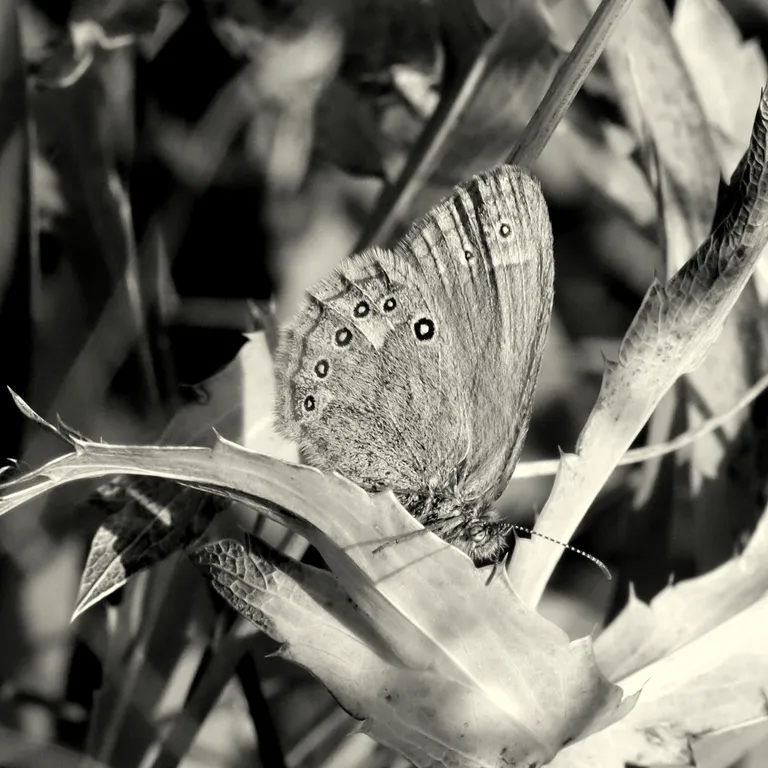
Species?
Coenonympha glycerion (also Coenonympha iphis)
